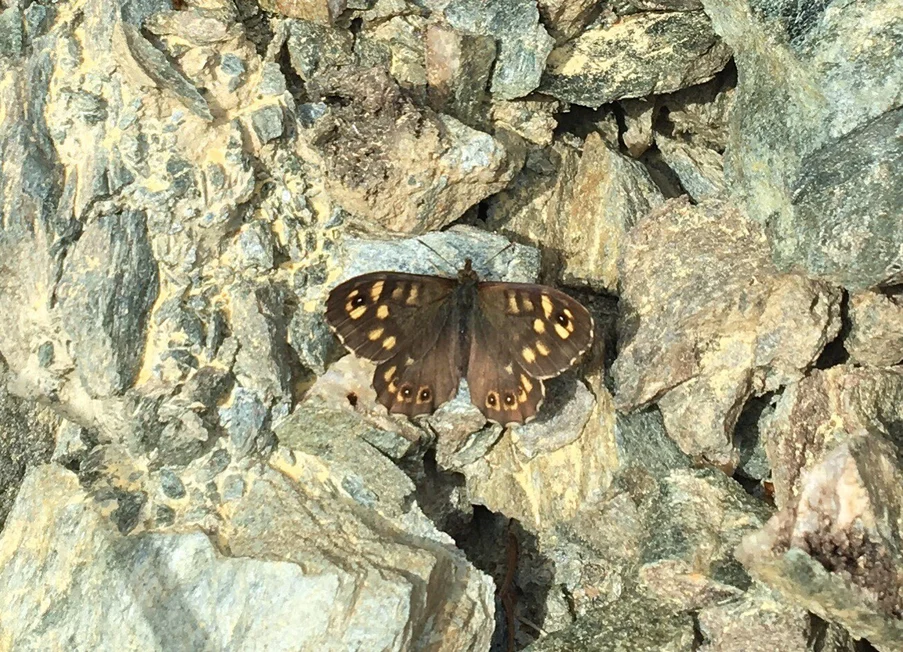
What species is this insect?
Pararge aegeria
